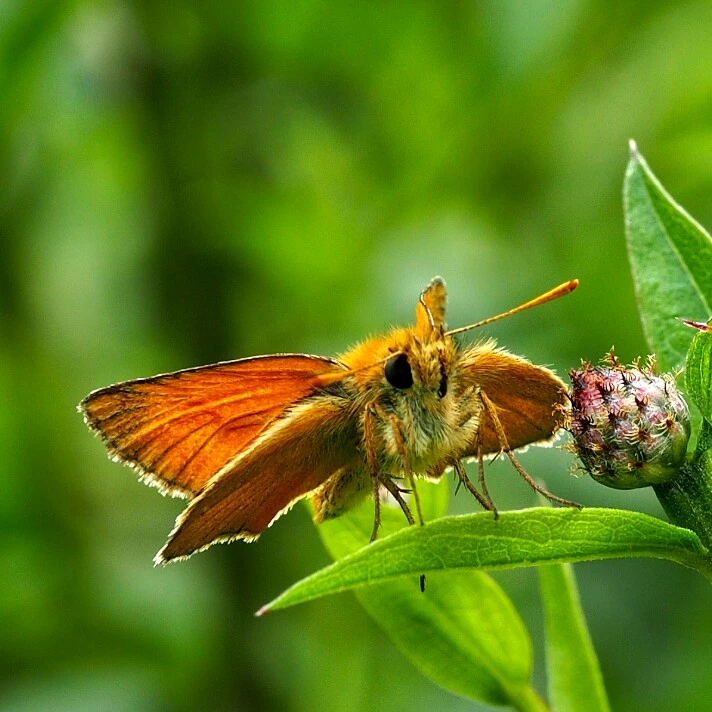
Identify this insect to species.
Thymelicus sylvestris
